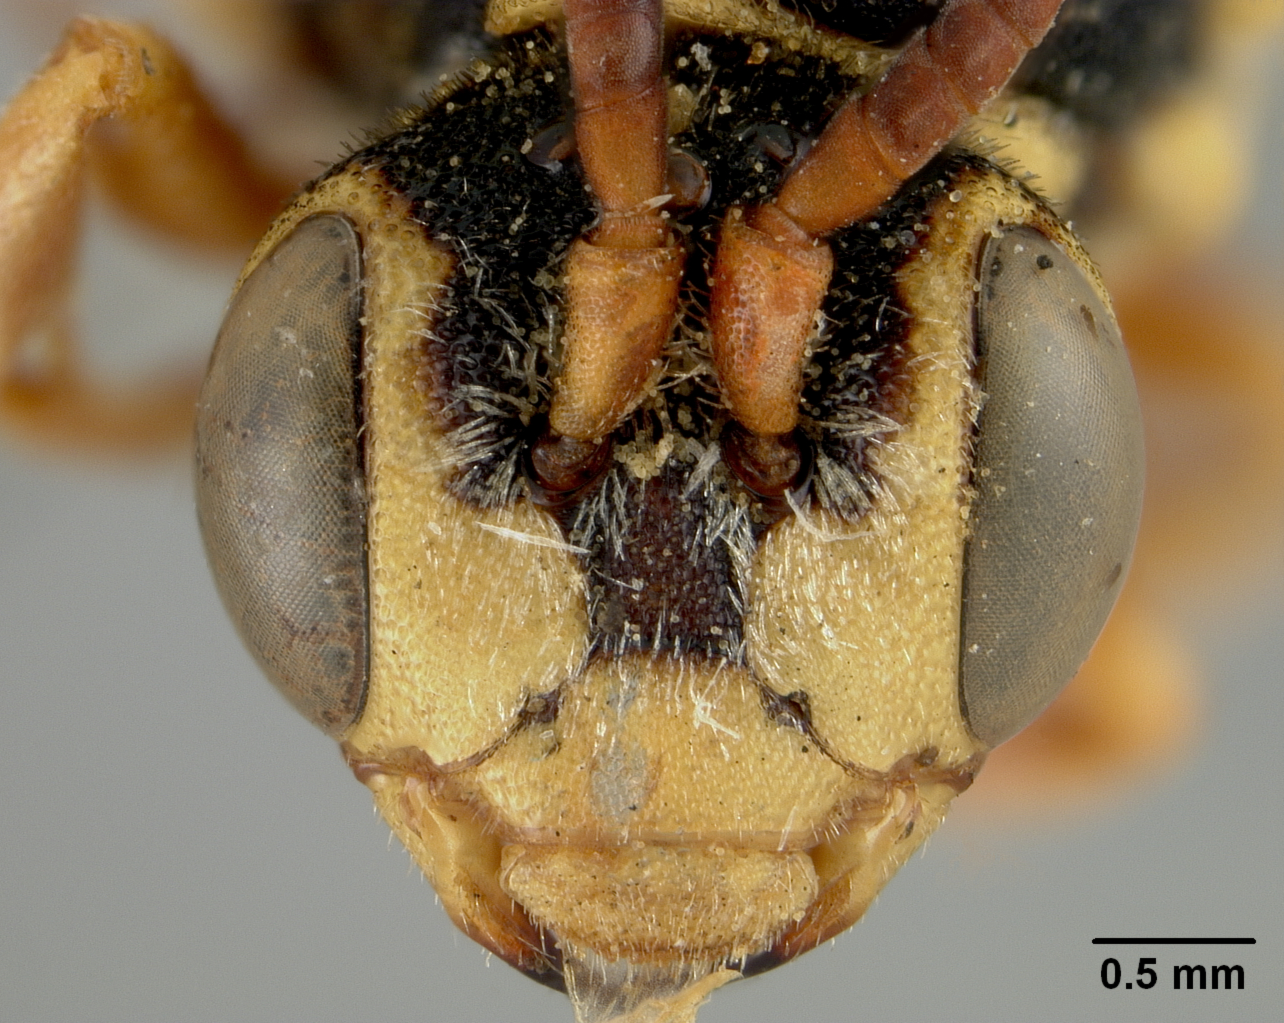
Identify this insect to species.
Nomada xanthophila
